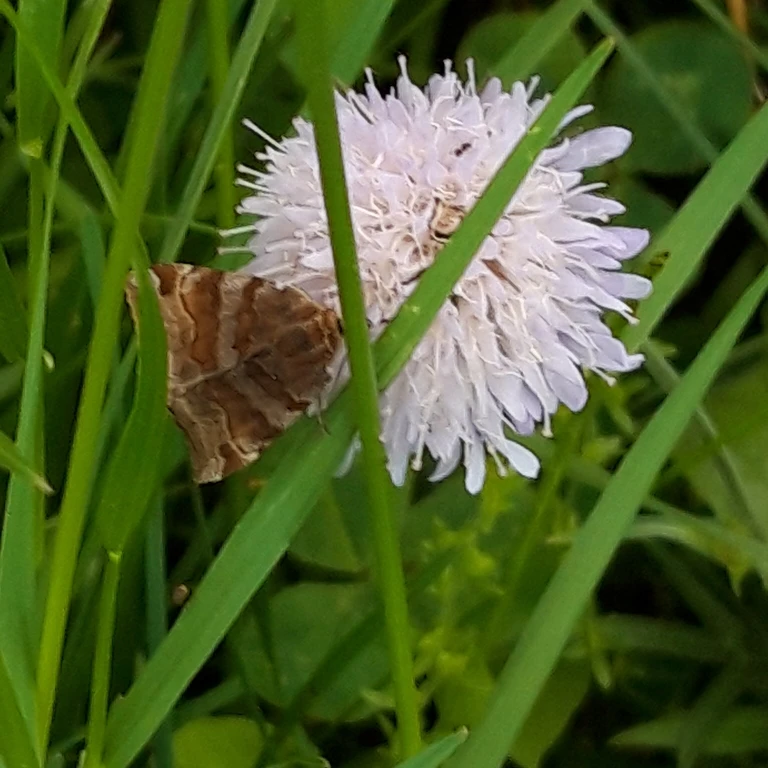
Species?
Euclidia glyphica
